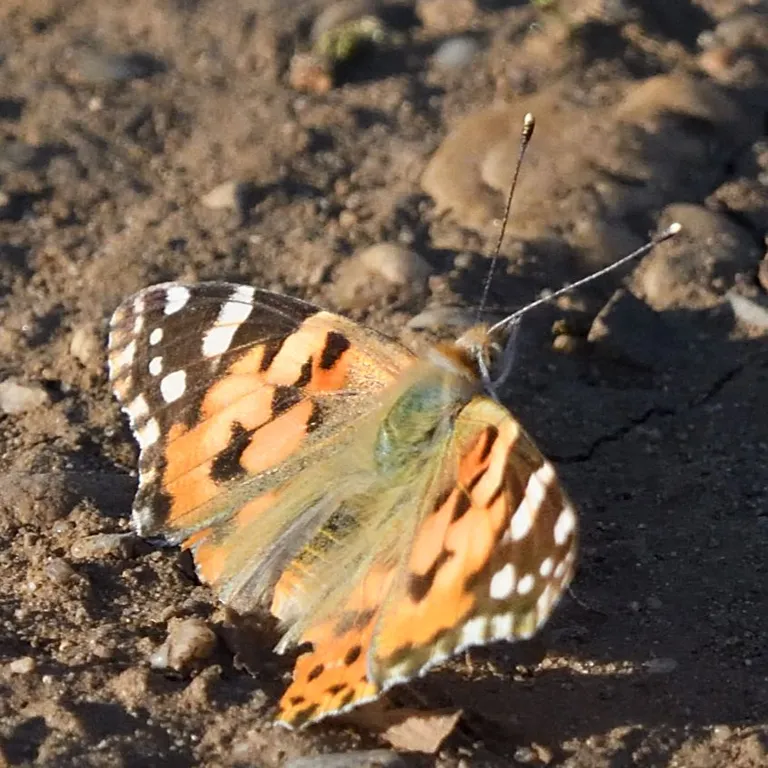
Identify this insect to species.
Vanessa cardui
